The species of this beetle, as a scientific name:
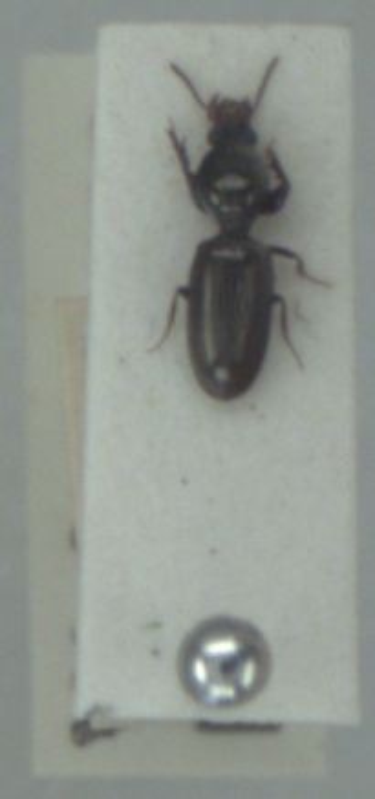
Dyschirius politus
